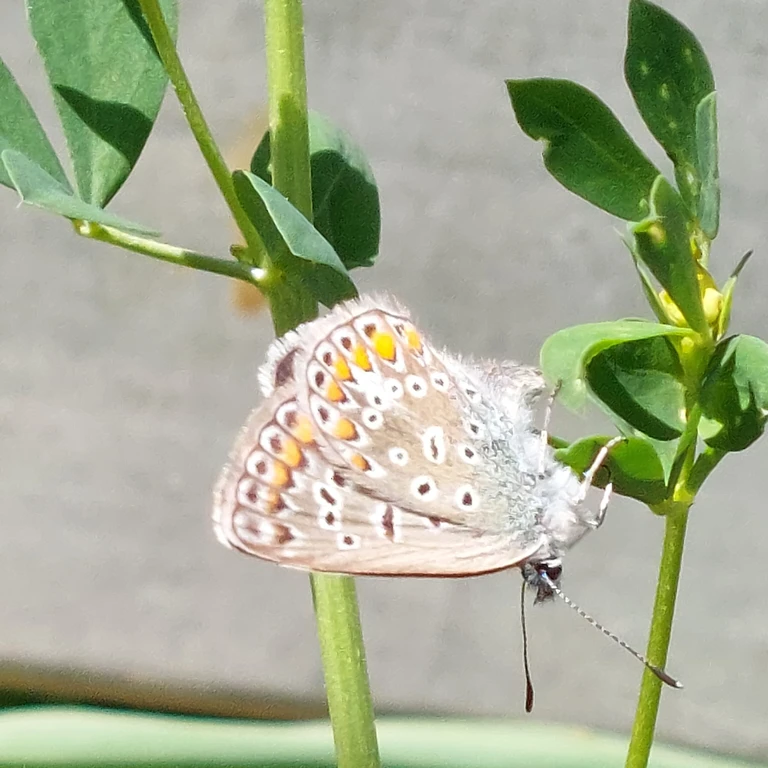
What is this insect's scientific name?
Polyommatus icarus
